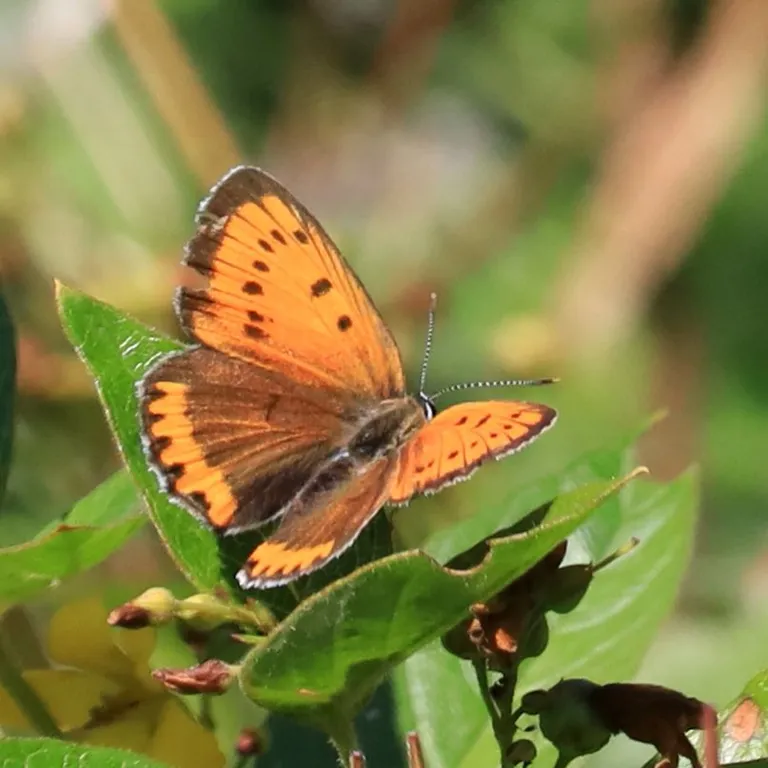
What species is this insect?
Lycaena dispar
